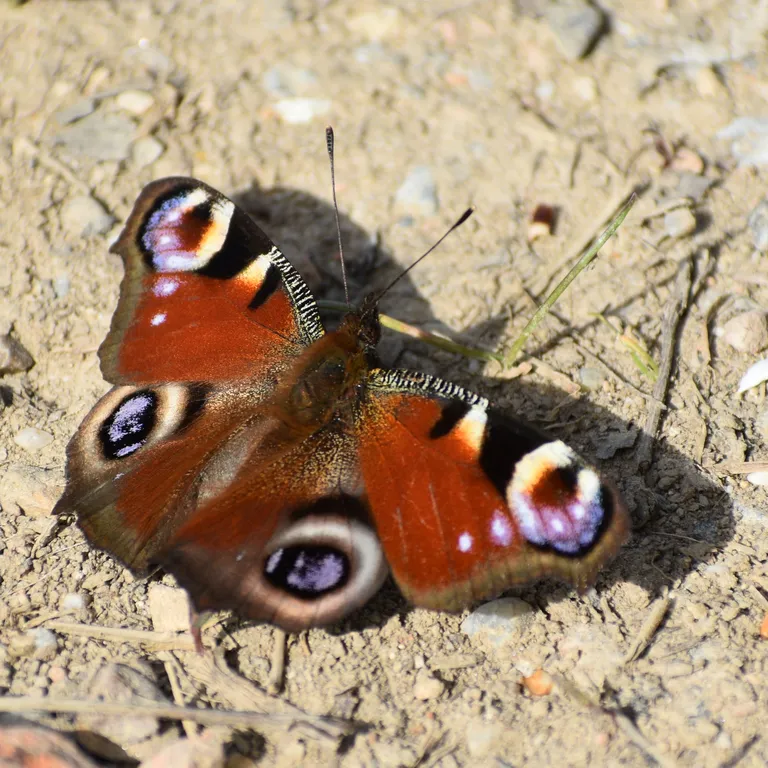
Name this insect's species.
Aglais io
